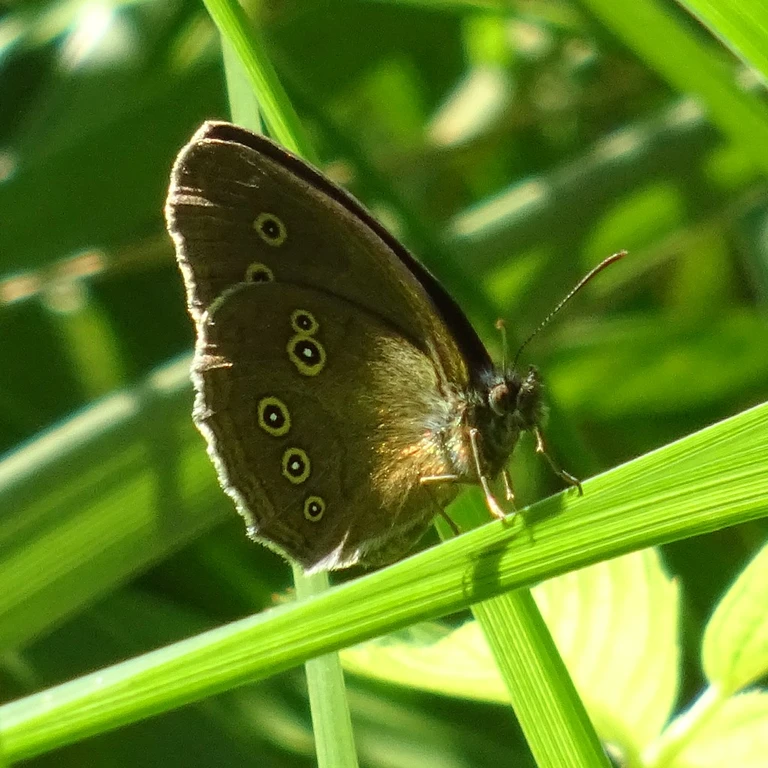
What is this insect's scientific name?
Aphantopus hyperantus
